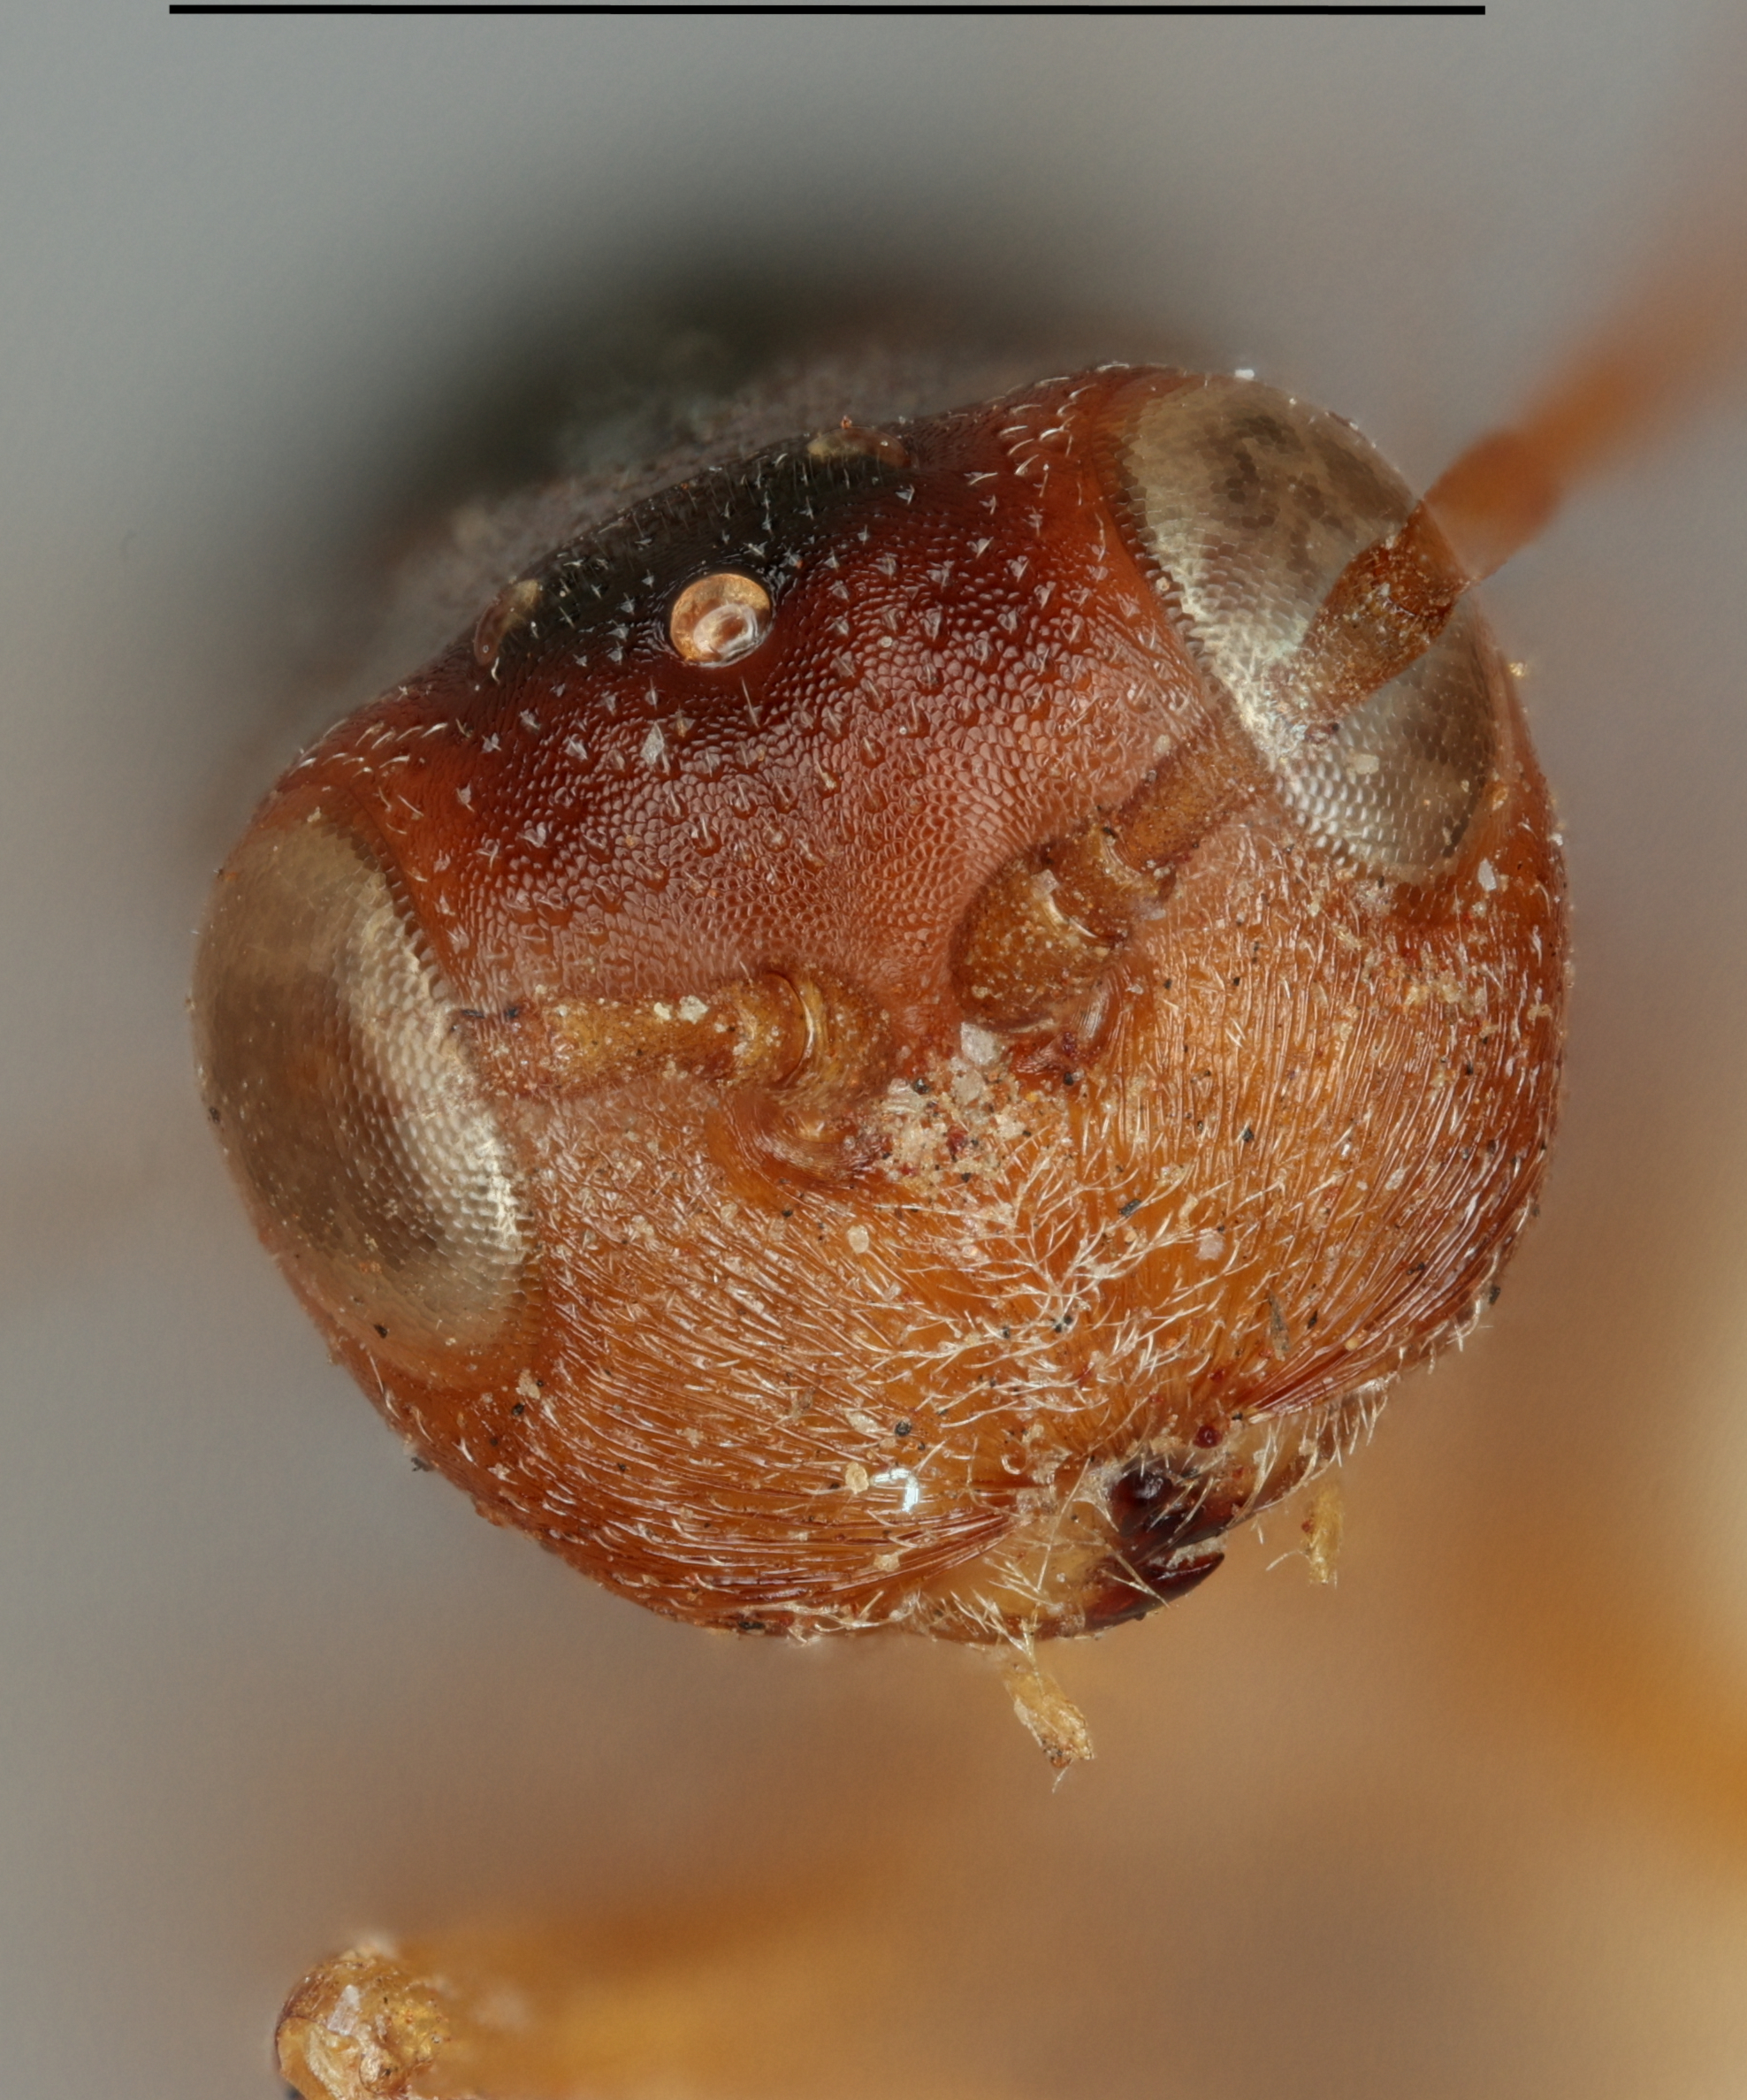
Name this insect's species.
Saphonecrus favanus
